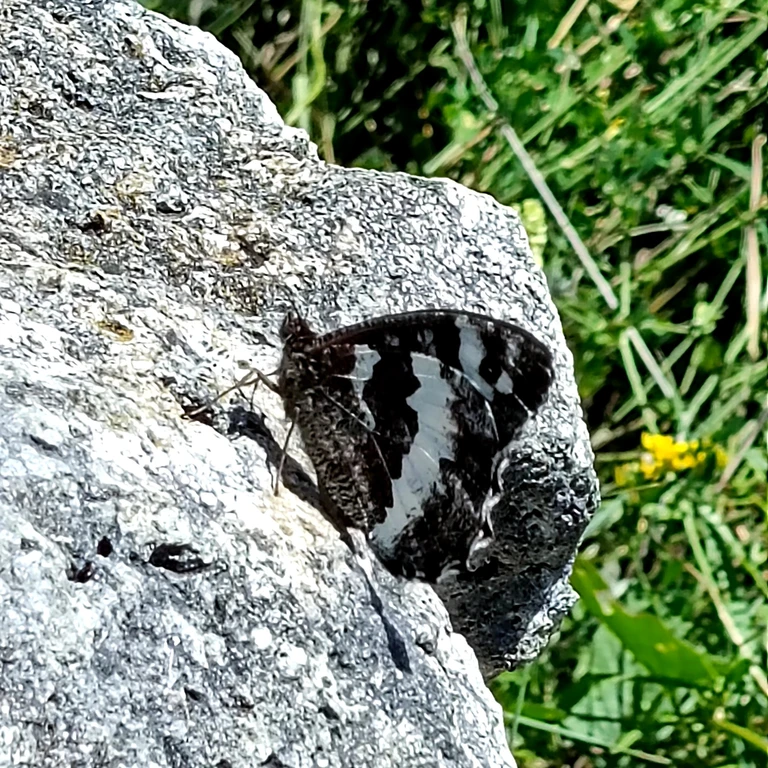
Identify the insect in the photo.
Brintesia circe
